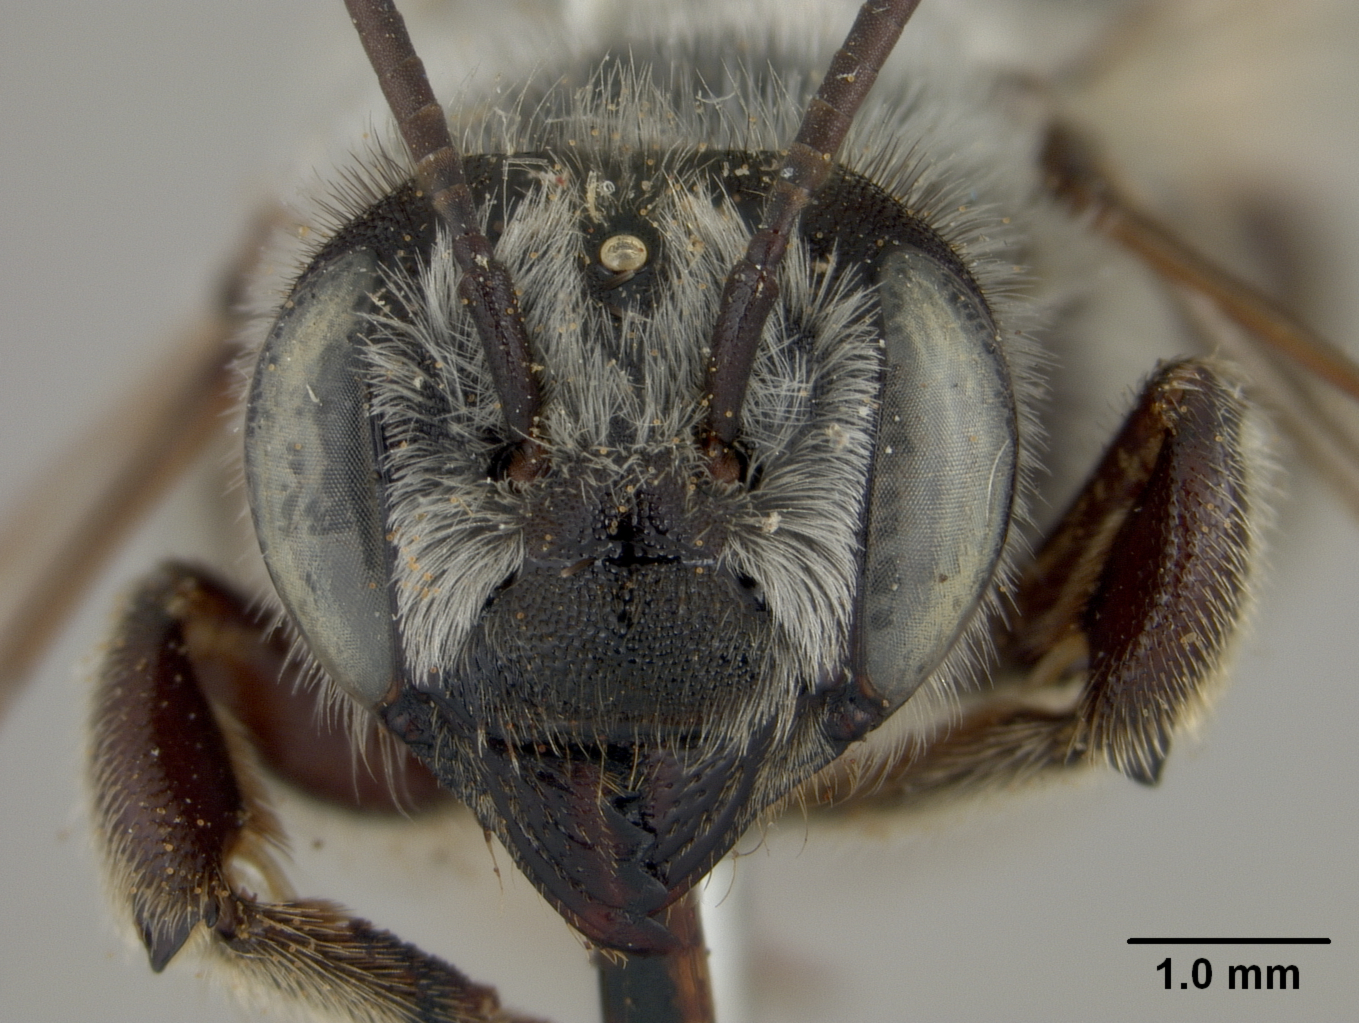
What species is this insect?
Megachile innupta
